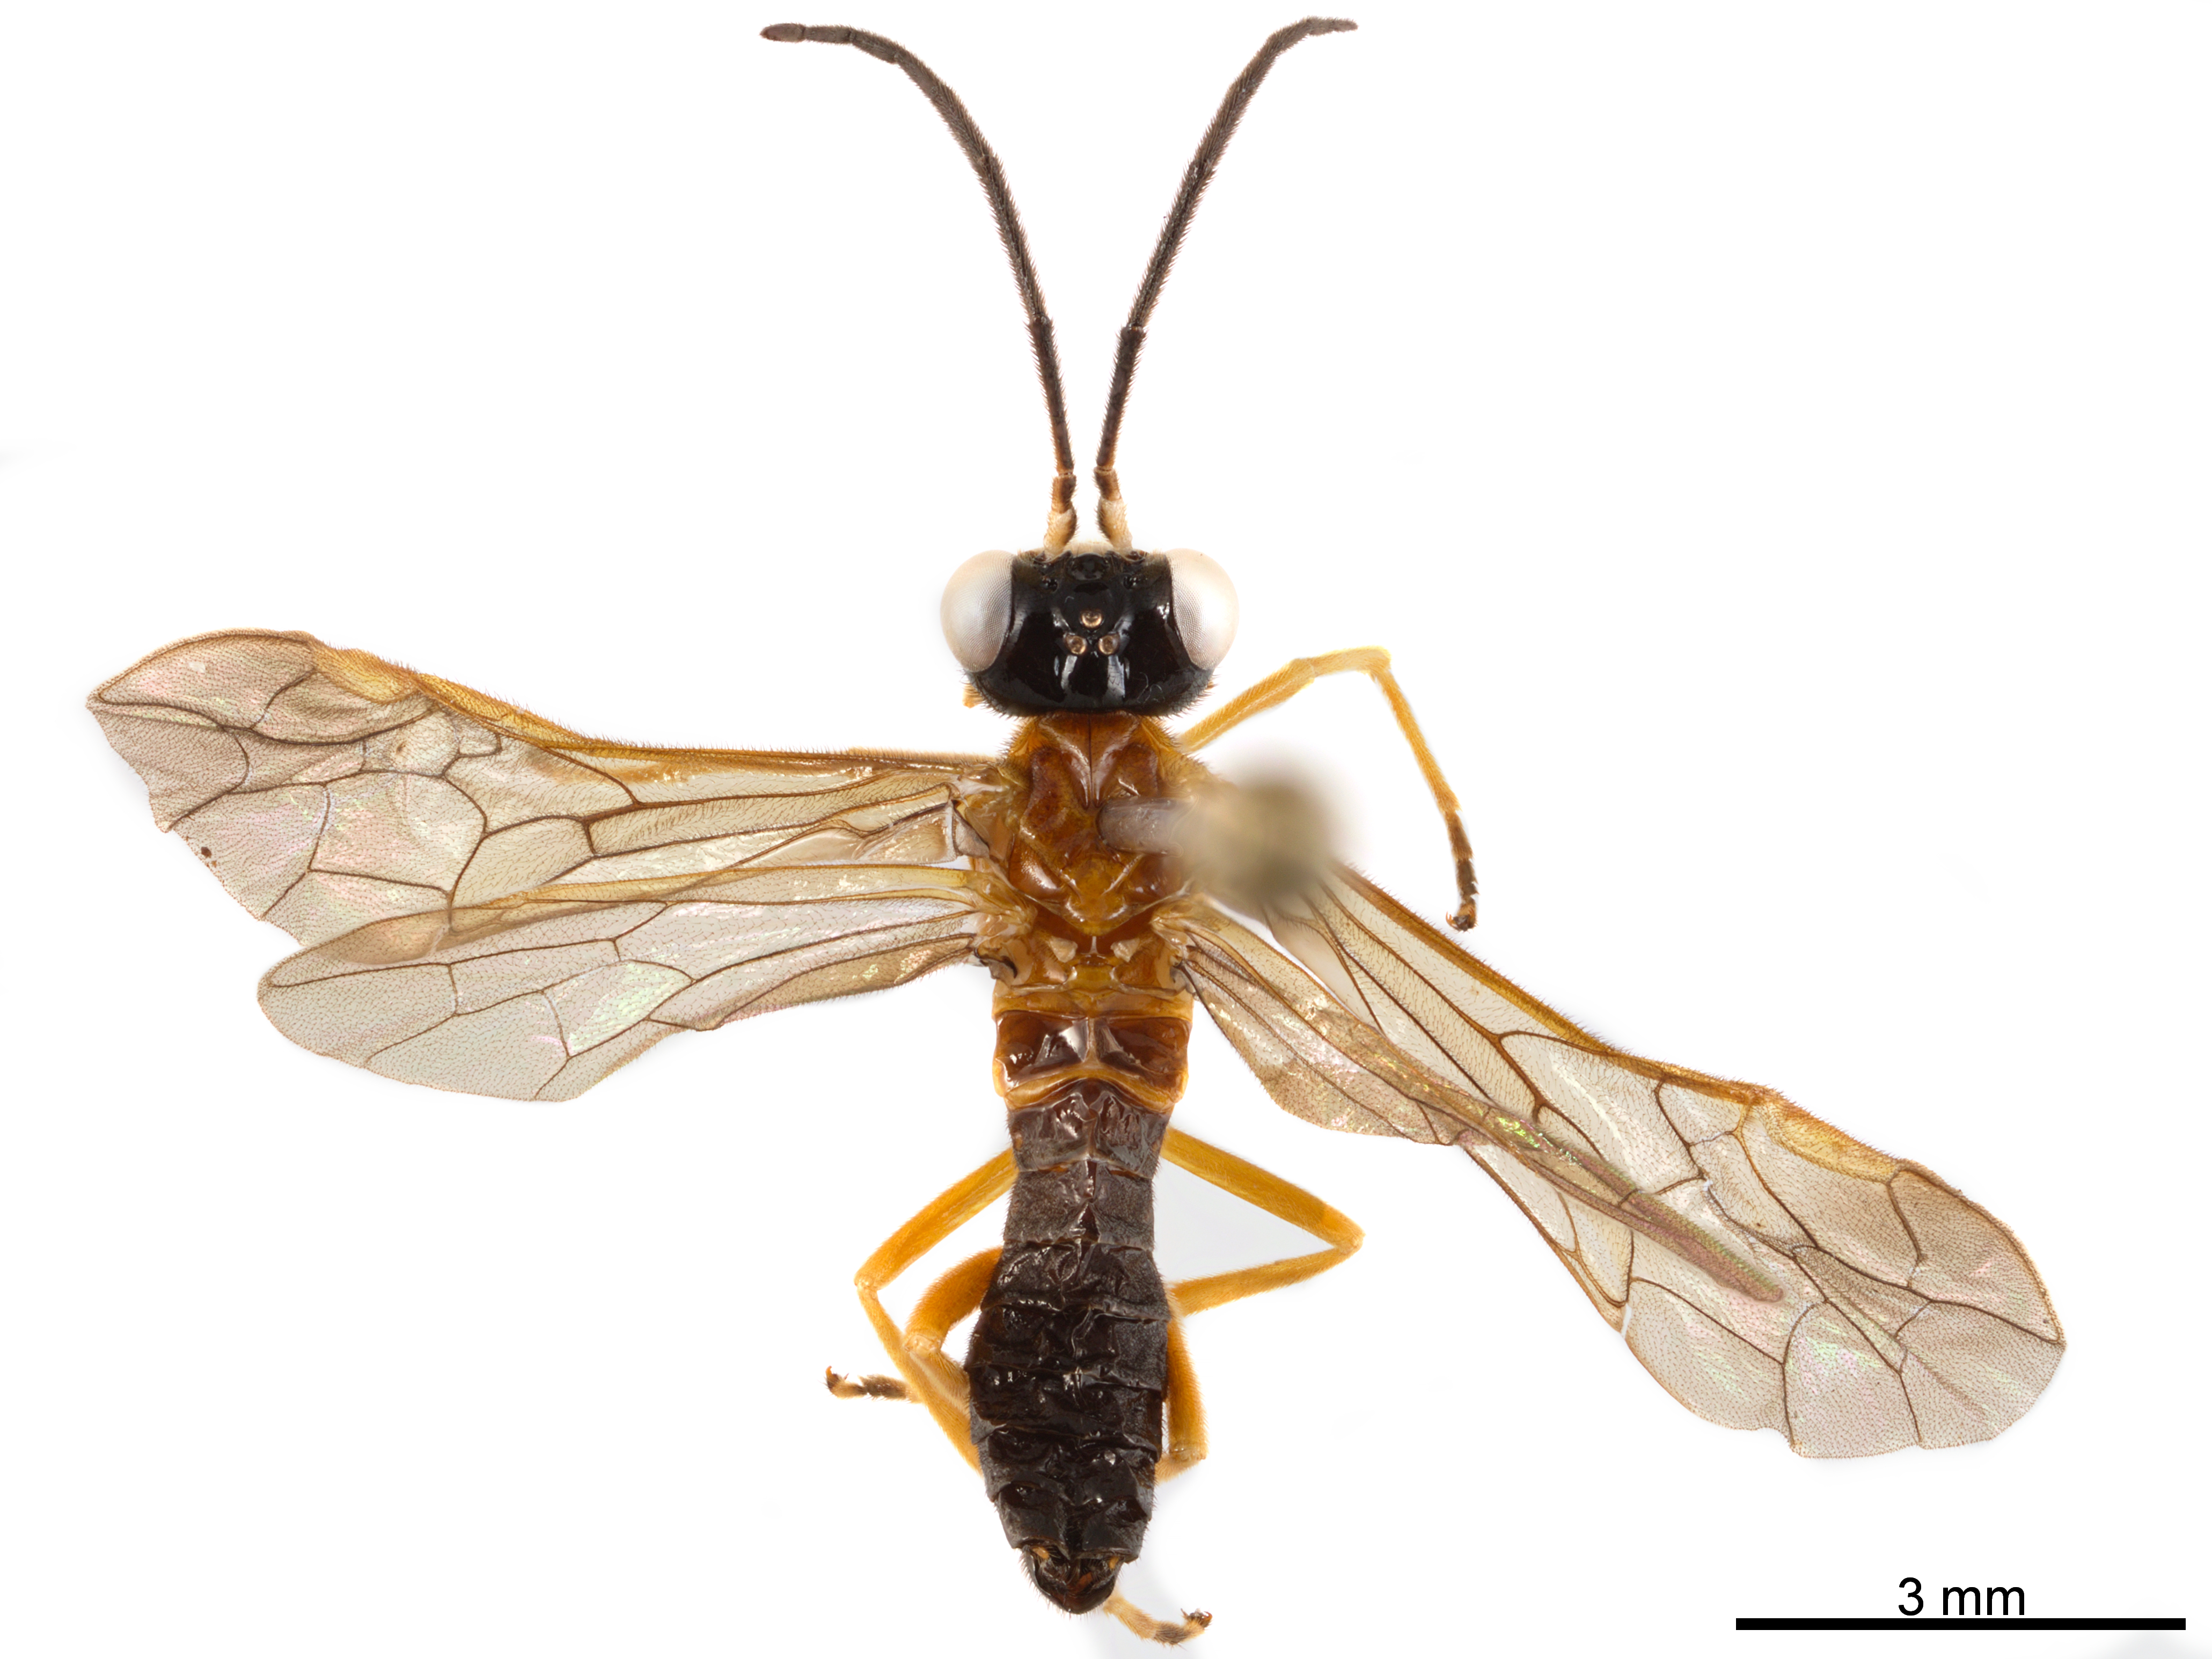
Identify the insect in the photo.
Plaumanniana bitincta
